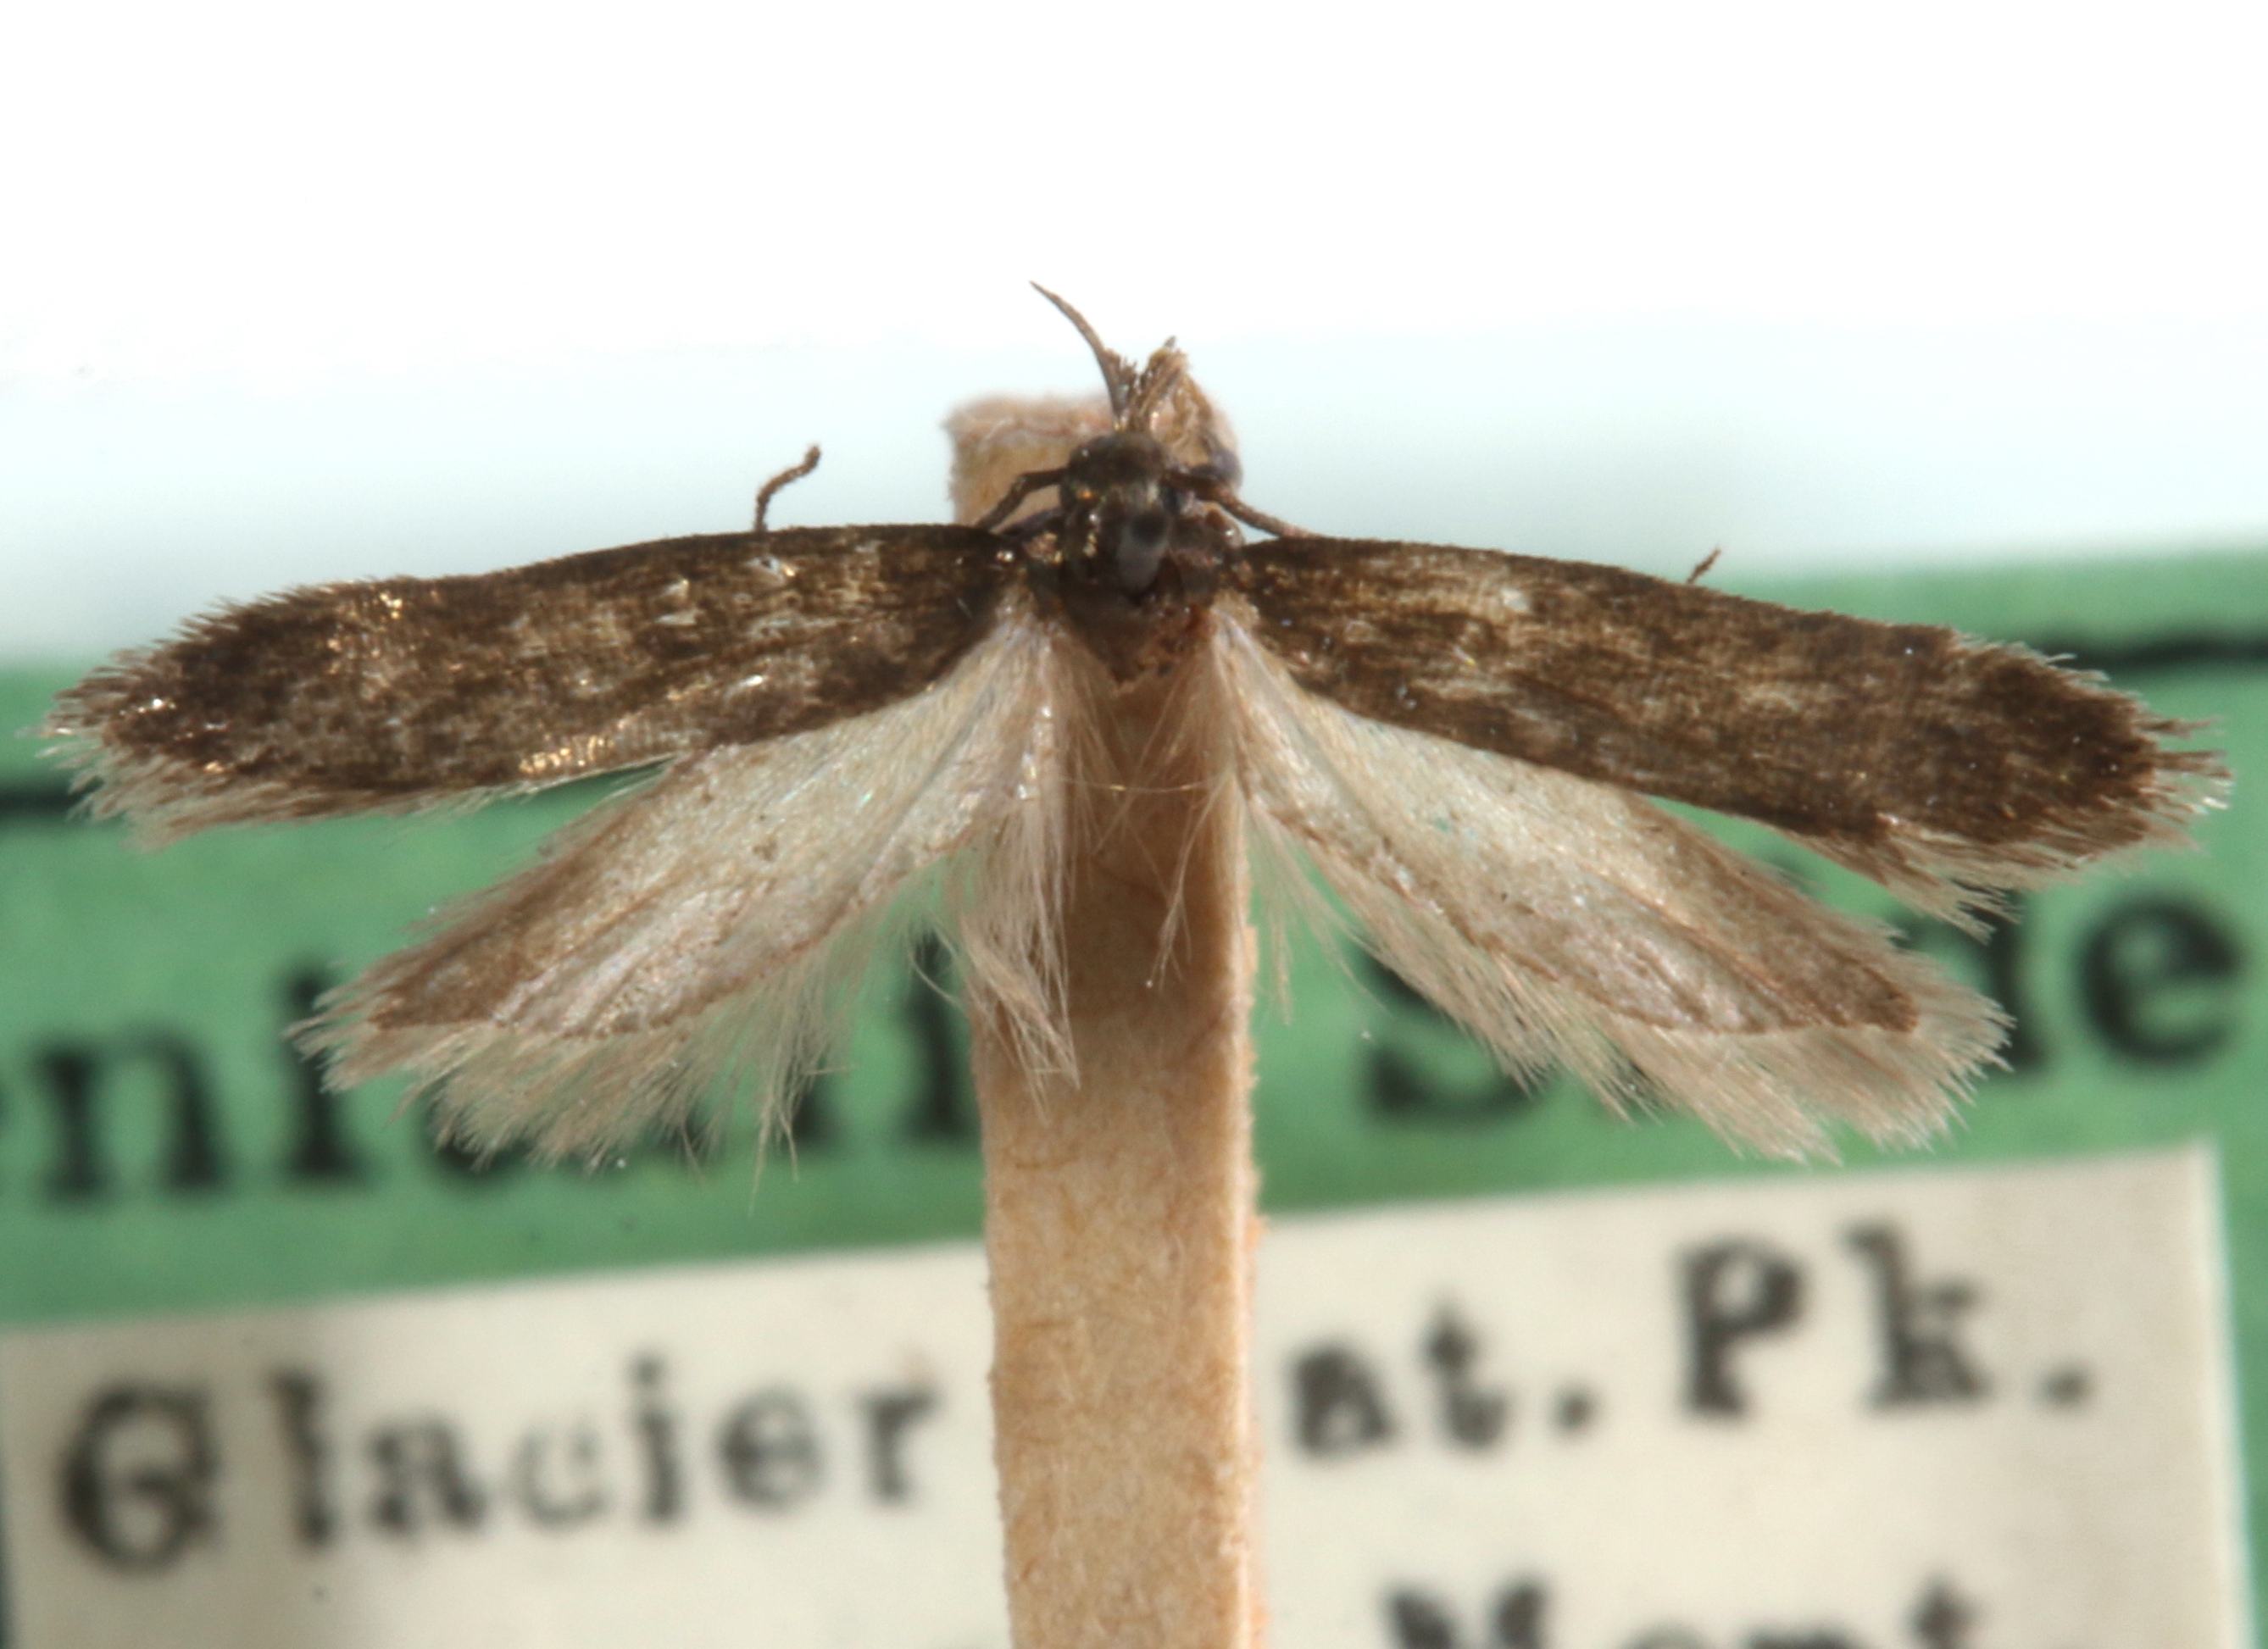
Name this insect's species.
Chionodes metallicus
